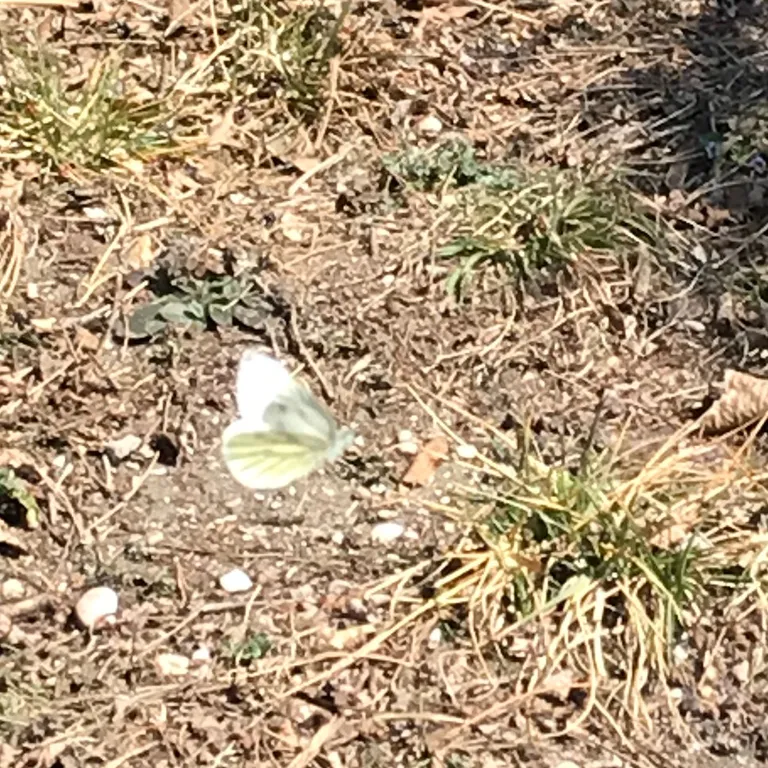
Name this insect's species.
Pieris napi
